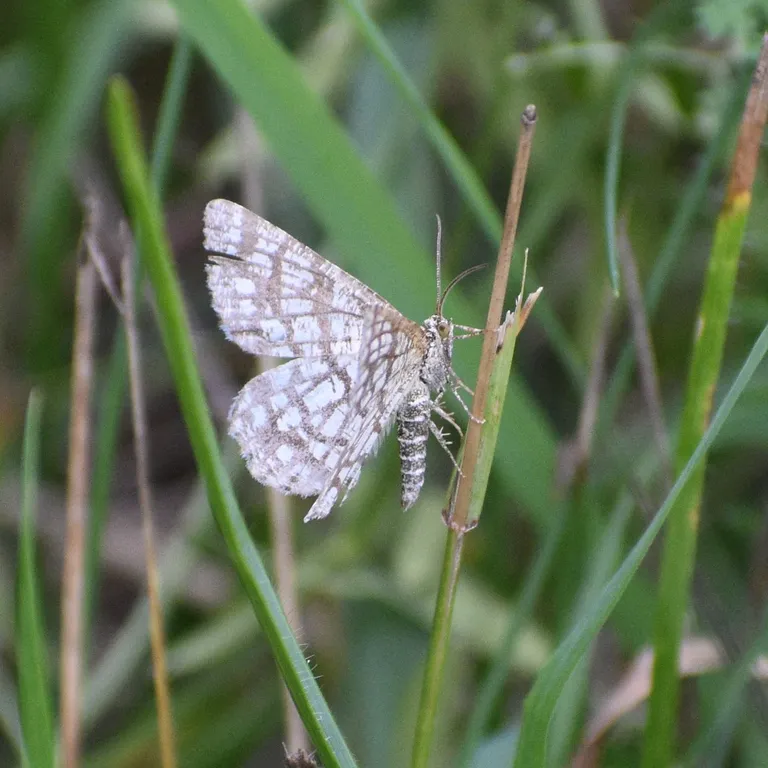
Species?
Chiasmia clathrata
